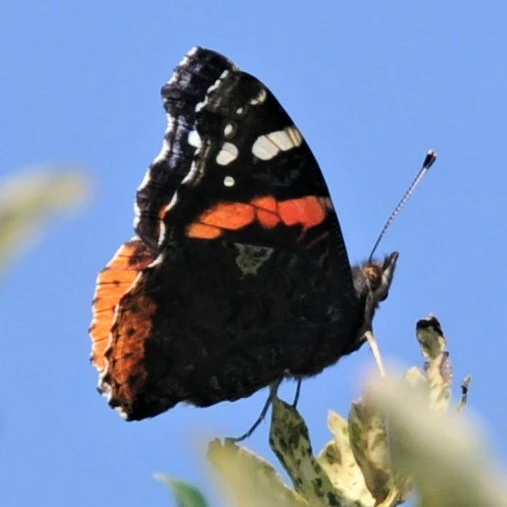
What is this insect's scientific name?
Vanessa atalanta
